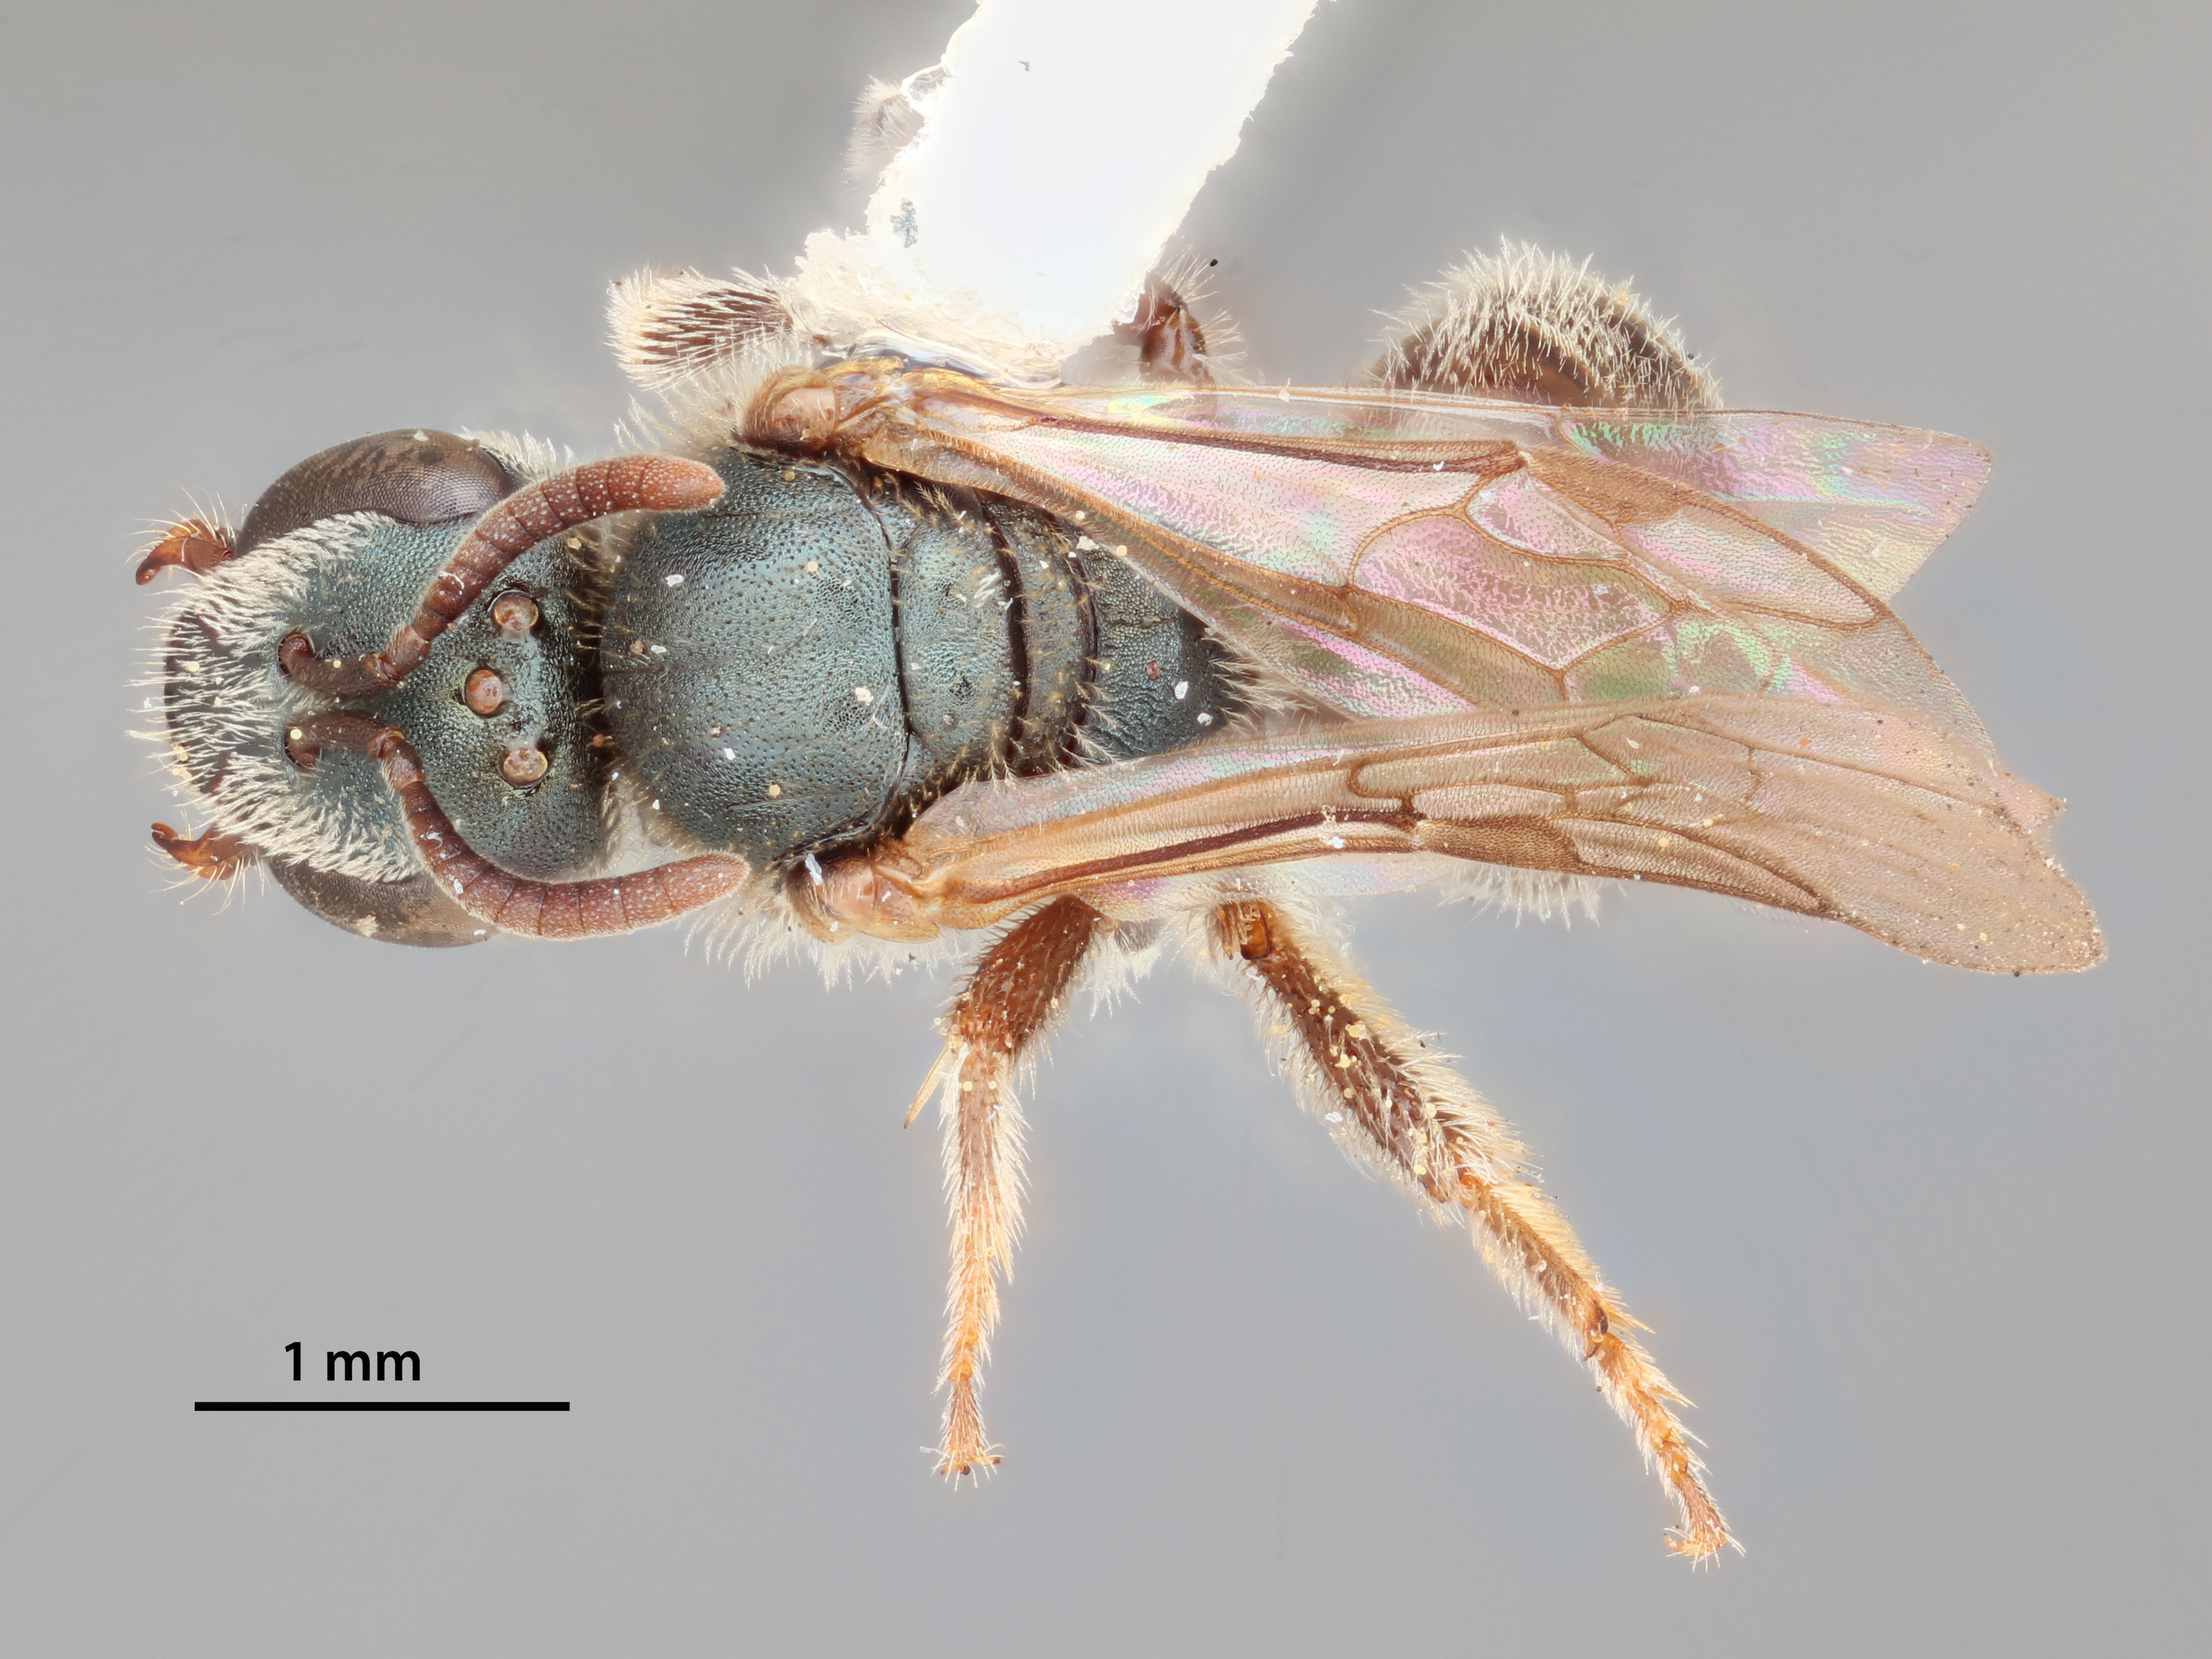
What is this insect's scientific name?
Dialictus tamiamensis
